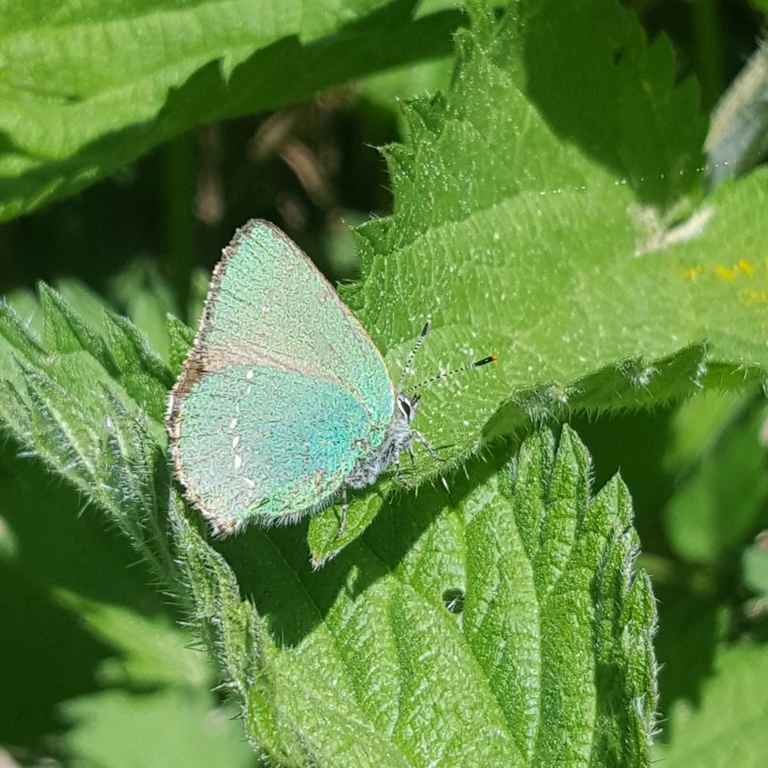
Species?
Callophrys rubi
